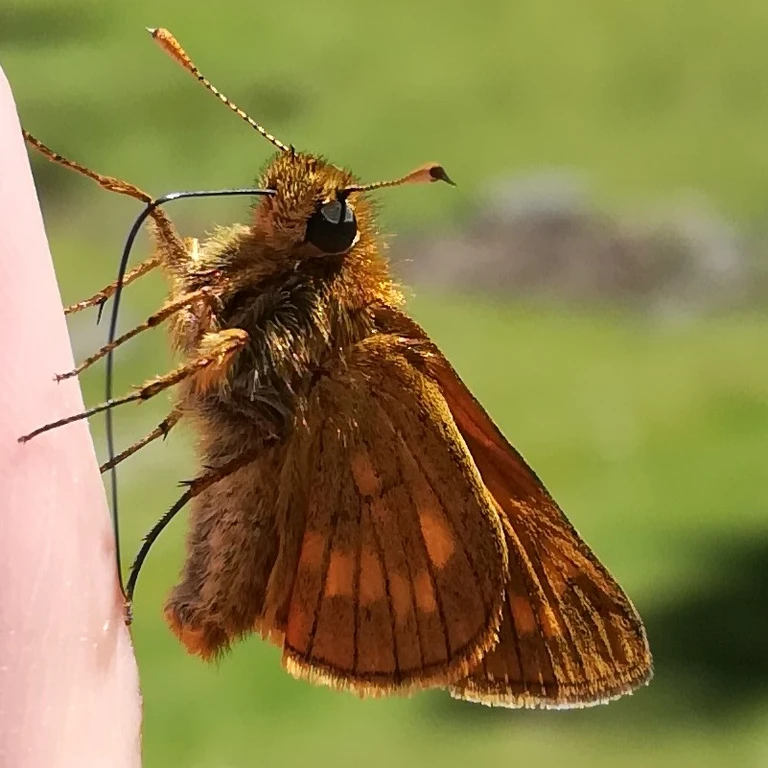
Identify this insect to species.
Ochlodes sylvanus (also Ochlodes venata)
